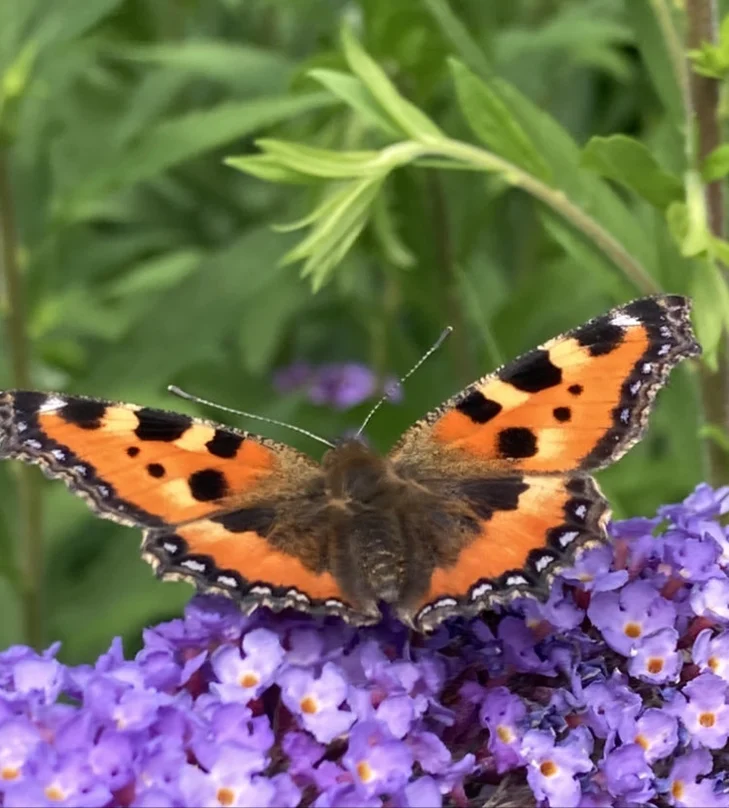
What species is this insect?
Aglais urticae
